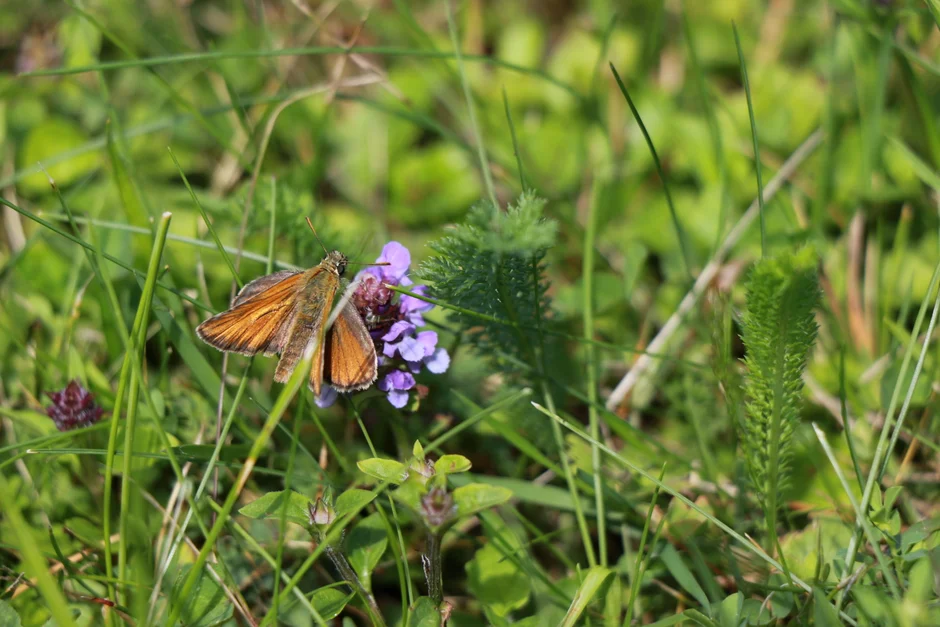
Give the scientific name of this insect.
Thymelicus sylvestris
